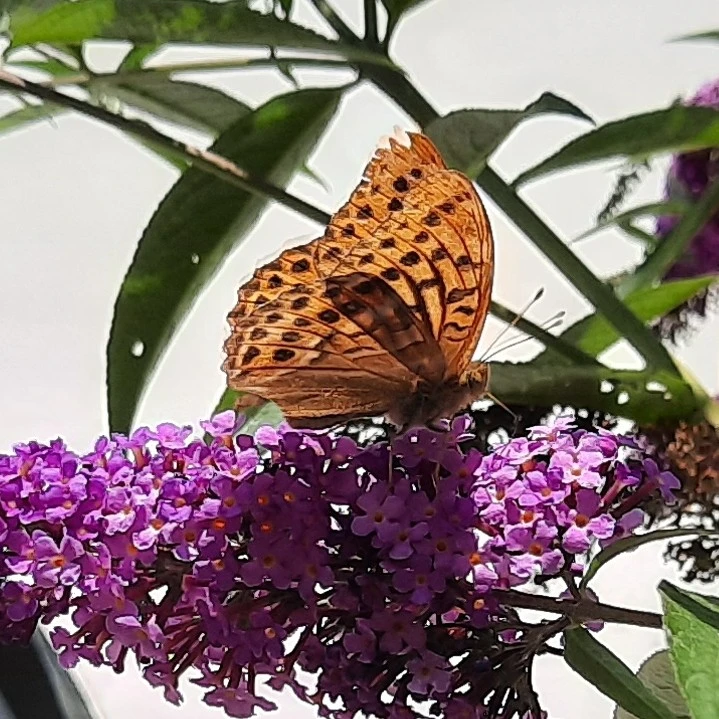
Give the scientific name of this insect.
Argynnis paphia
